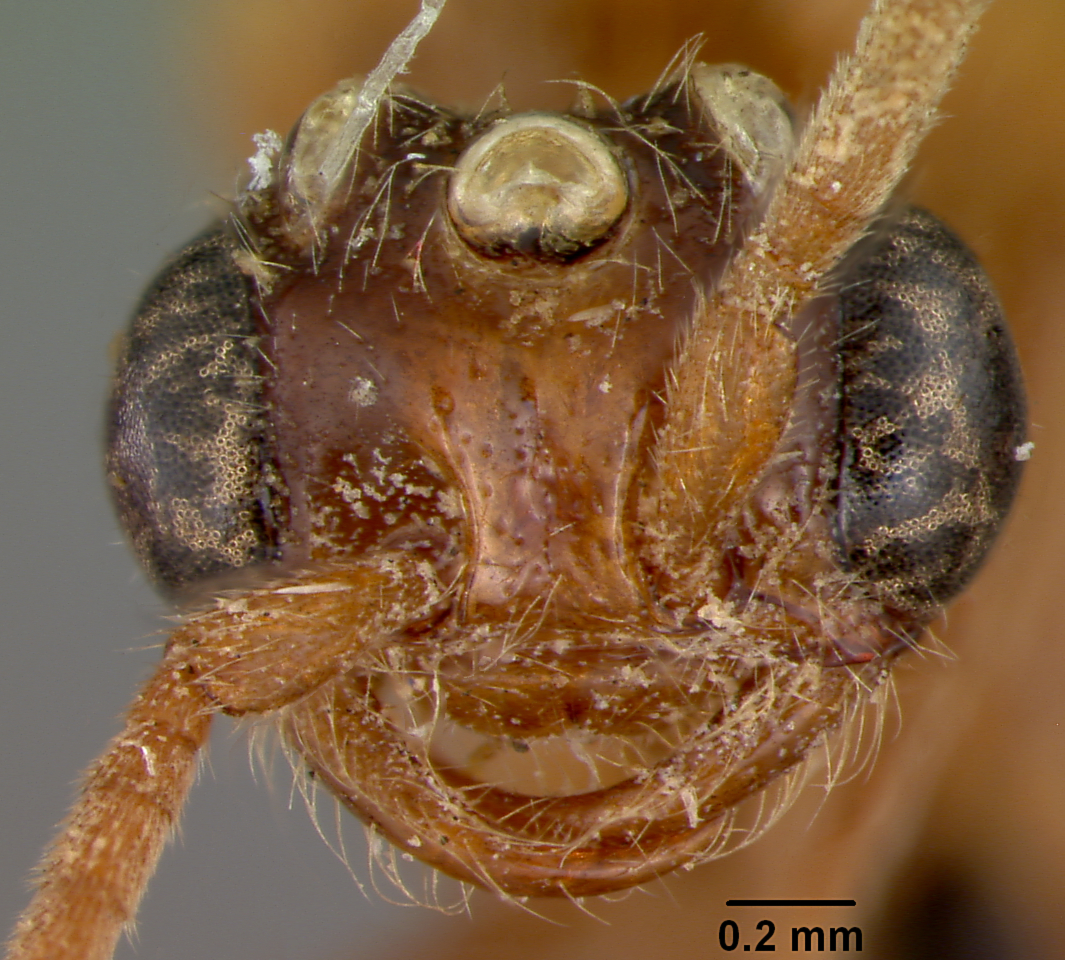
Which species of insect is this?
Neivamyrmex macropterus
